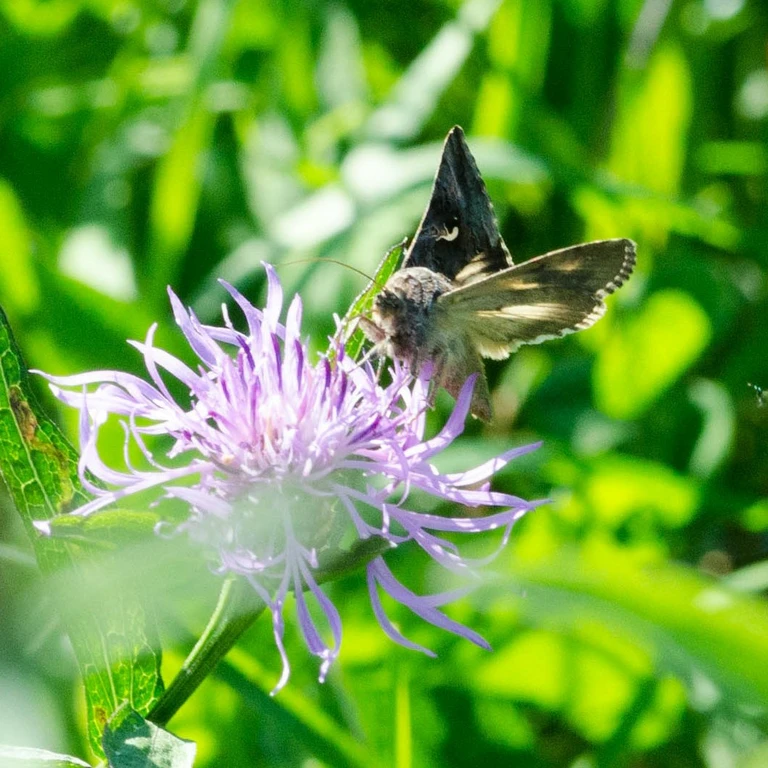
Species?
Autographa gamma
